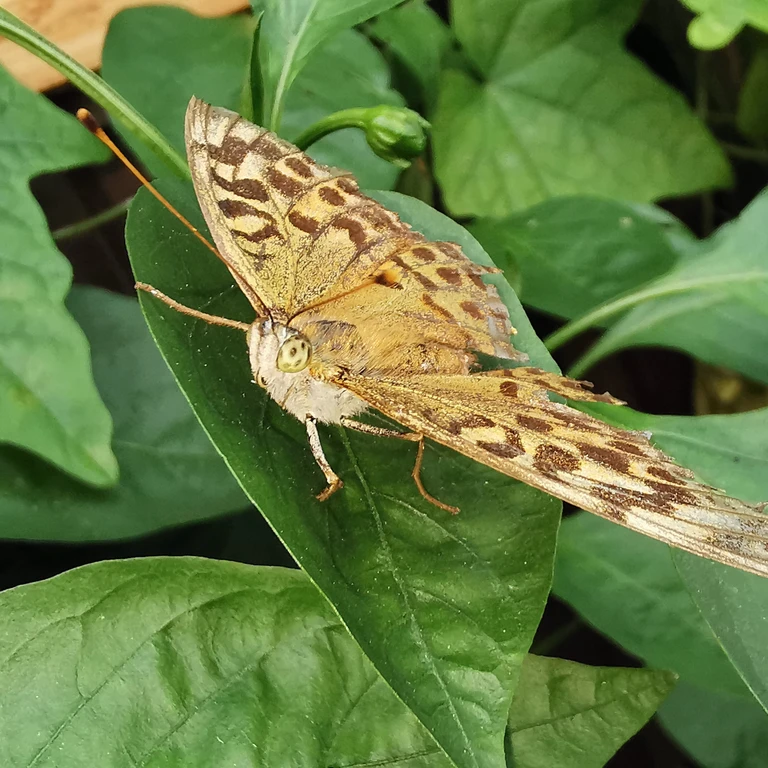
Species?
Argynnis paphia
